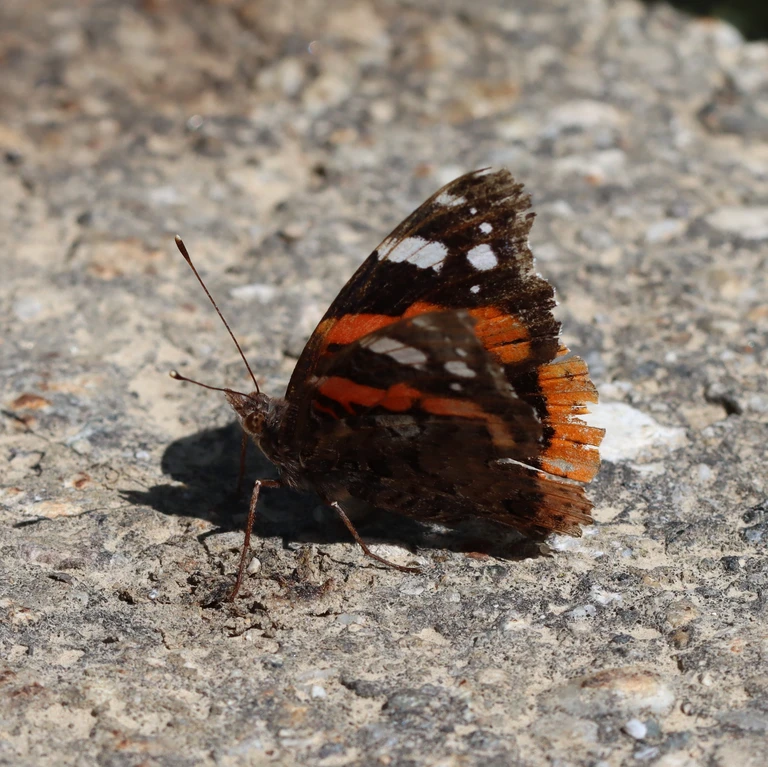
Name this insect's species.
Vanessa atalanta
